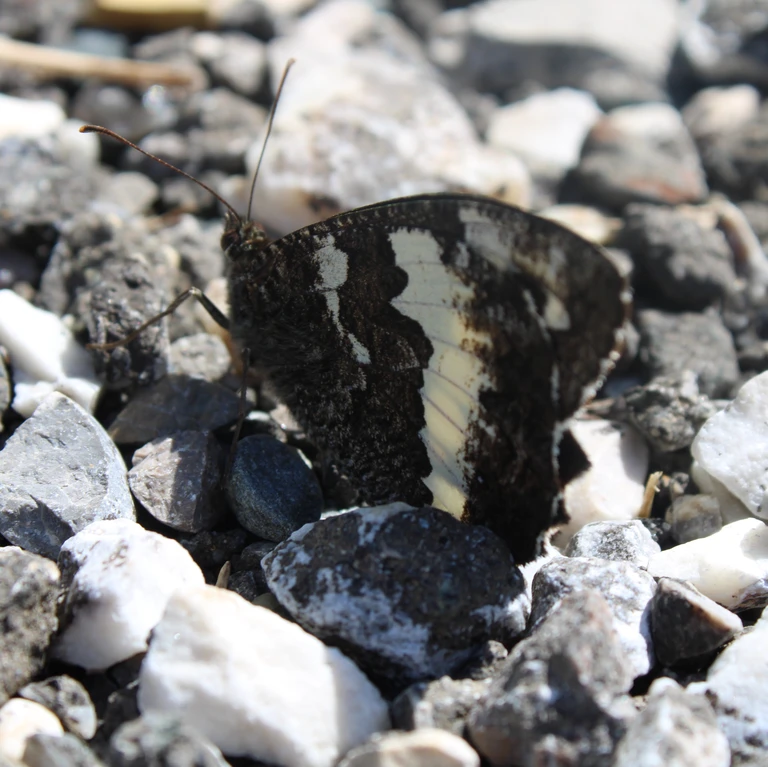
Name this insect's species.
Brintesia circe
